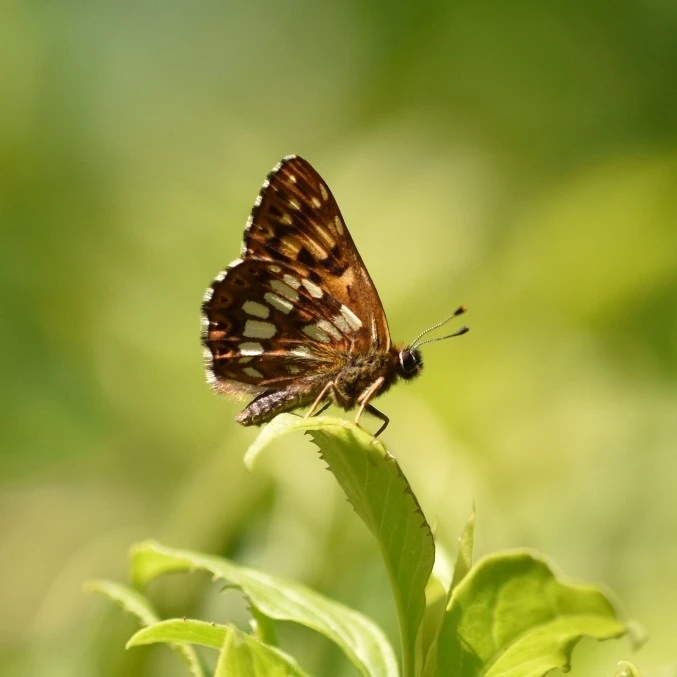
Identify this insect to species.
Hamearis lucina
